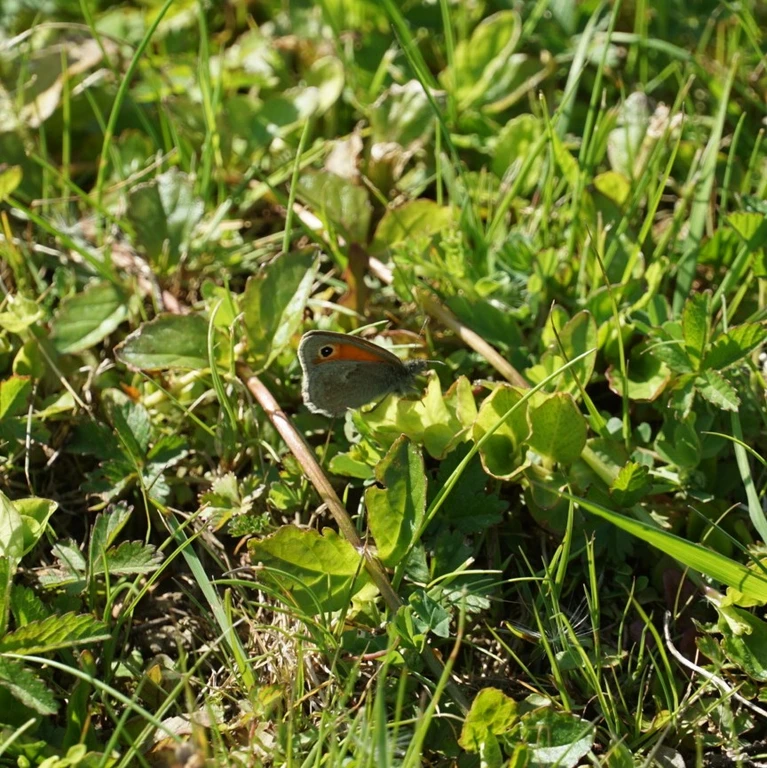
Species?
Coenonympha pamphilus
